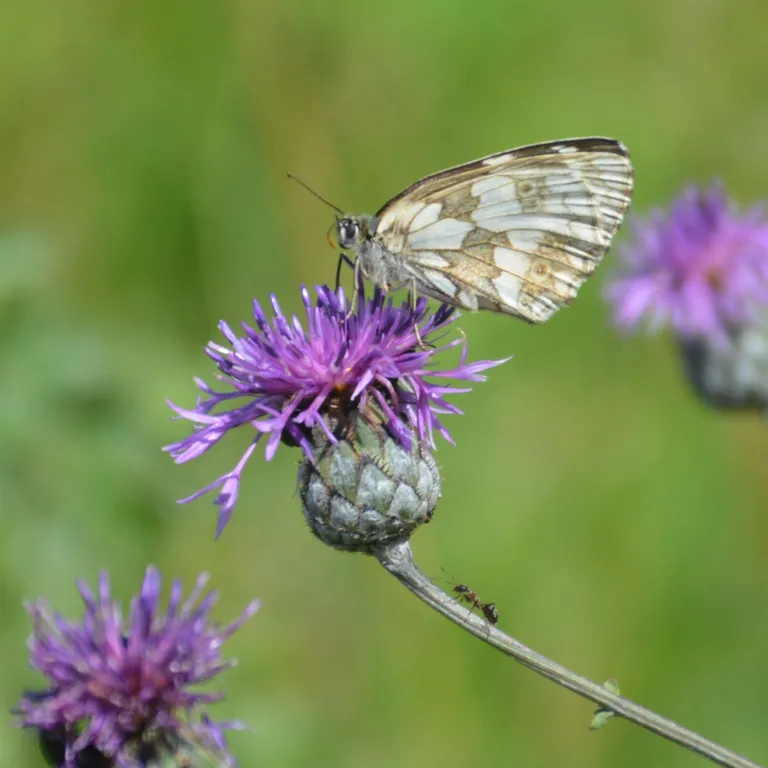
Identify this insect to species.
Melanargia galathea
